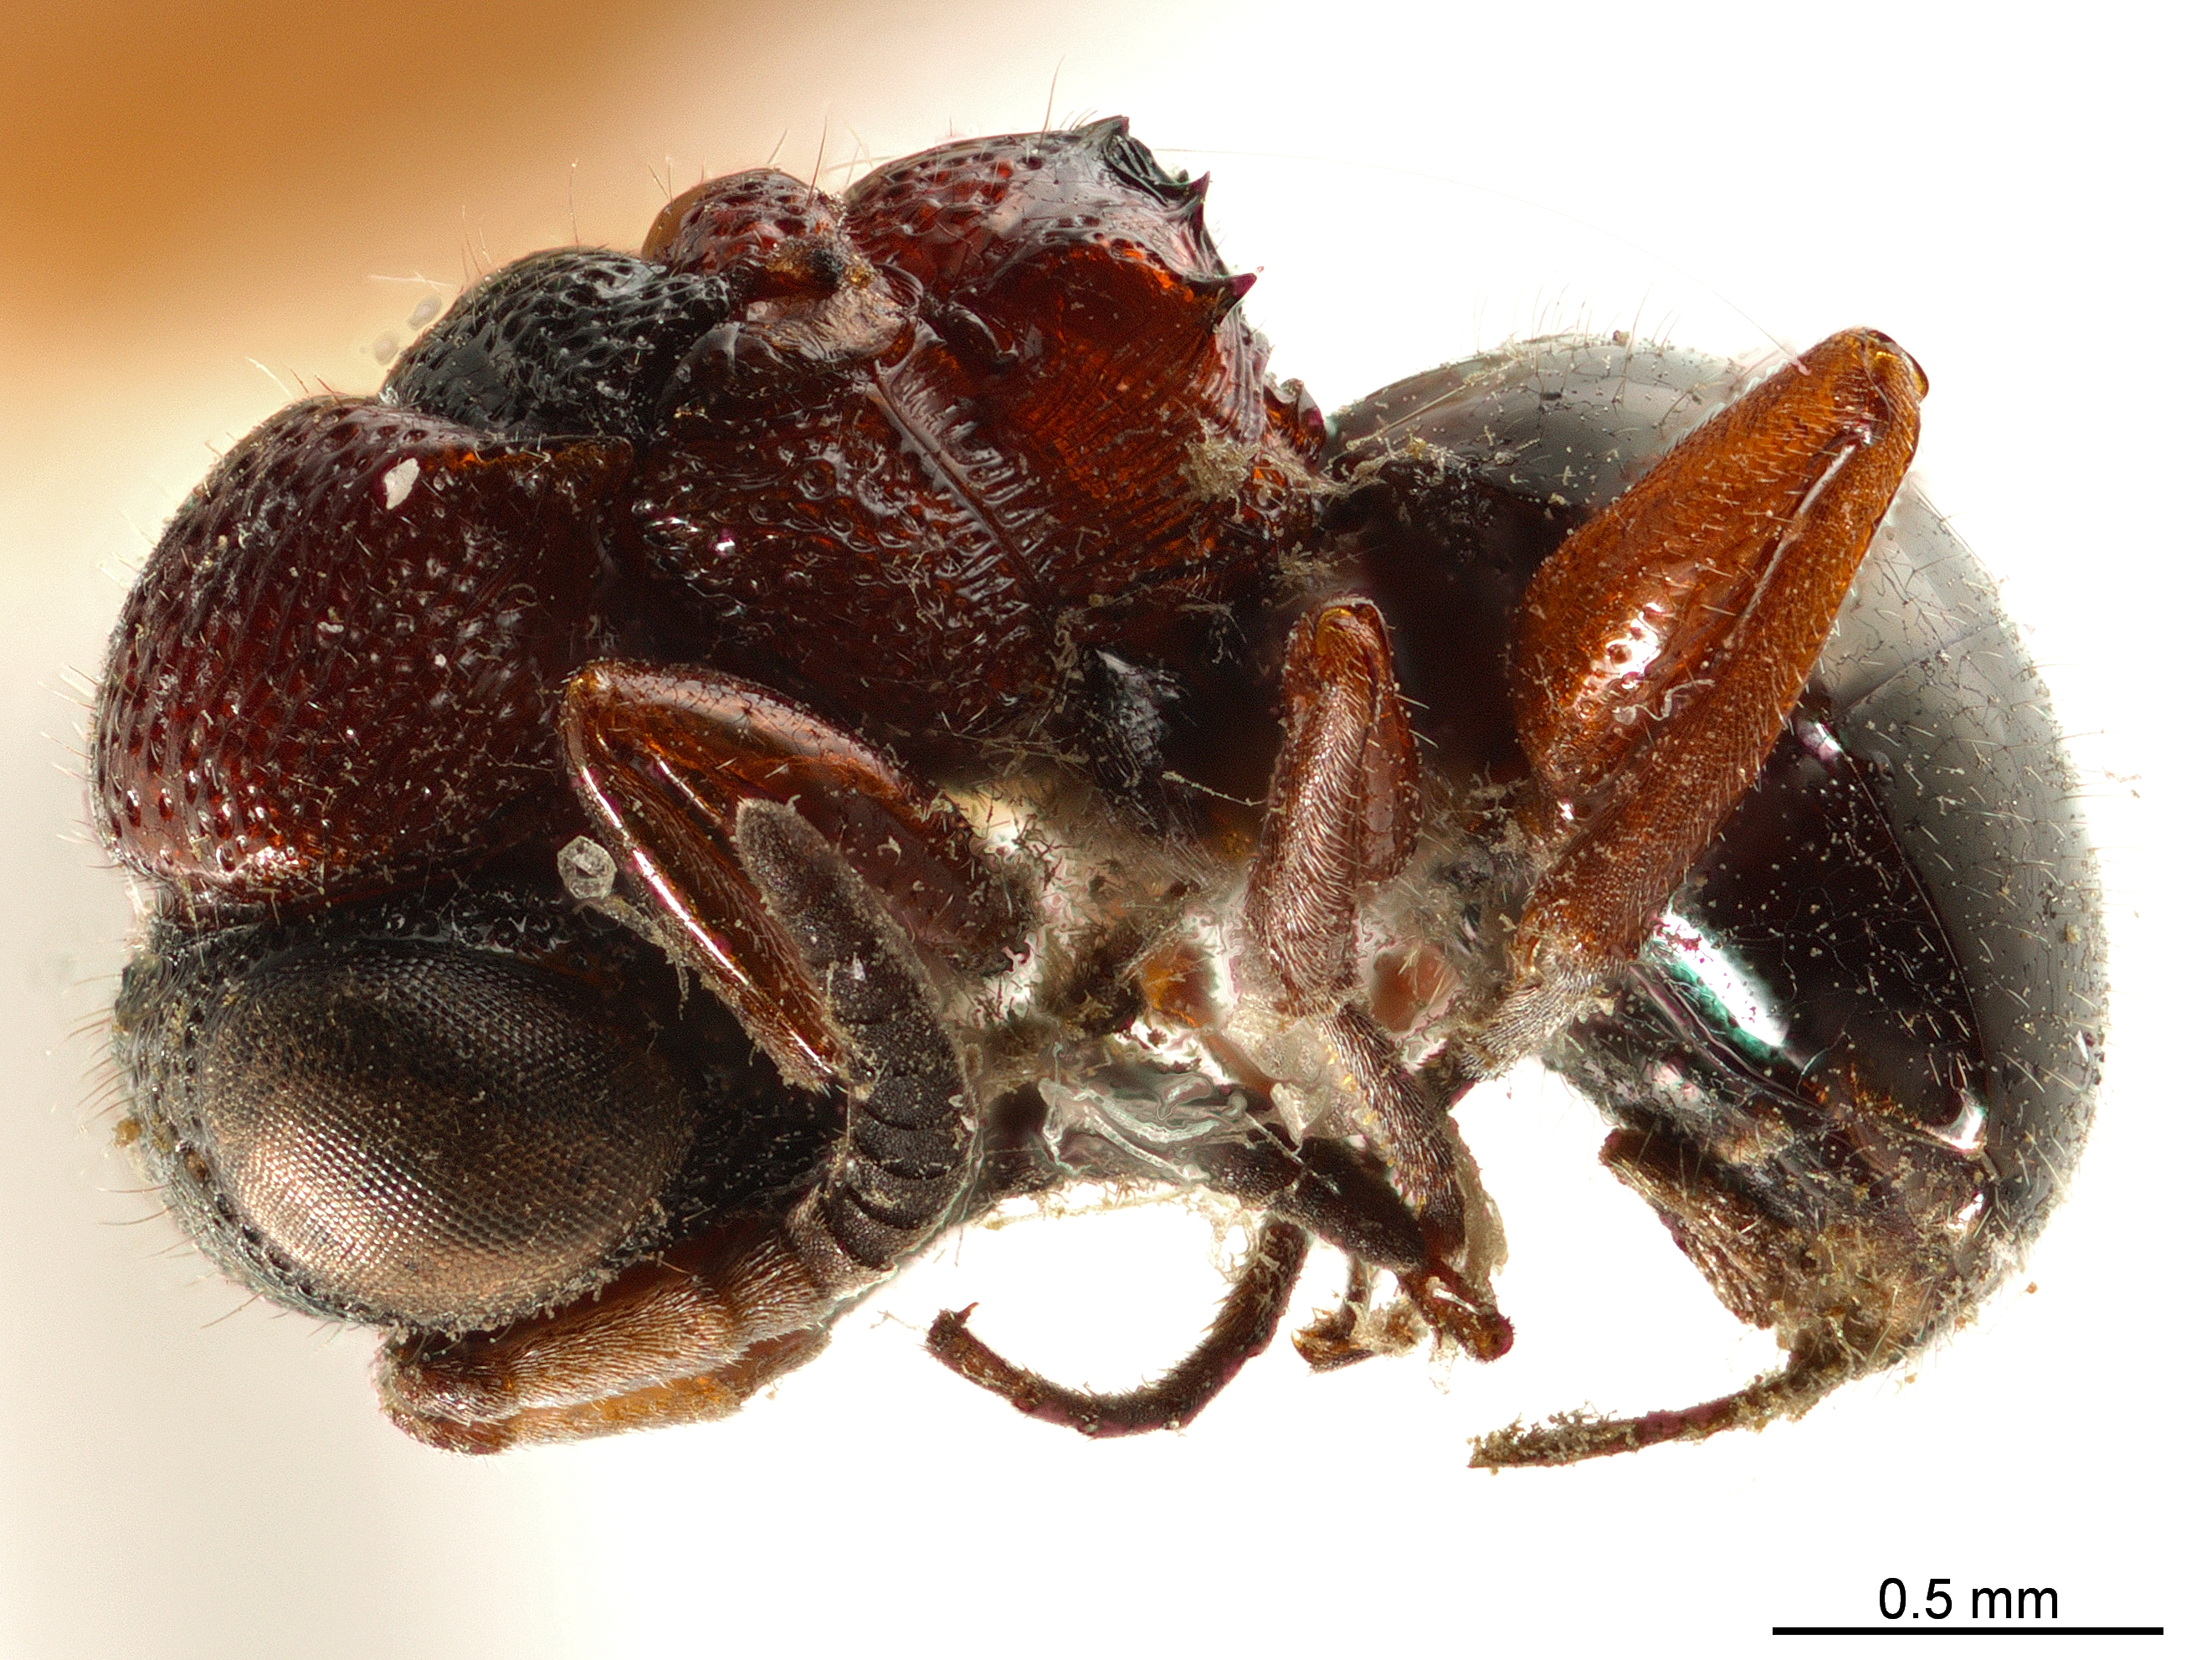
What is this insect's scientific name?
Myrmecomimesis bispinosus
